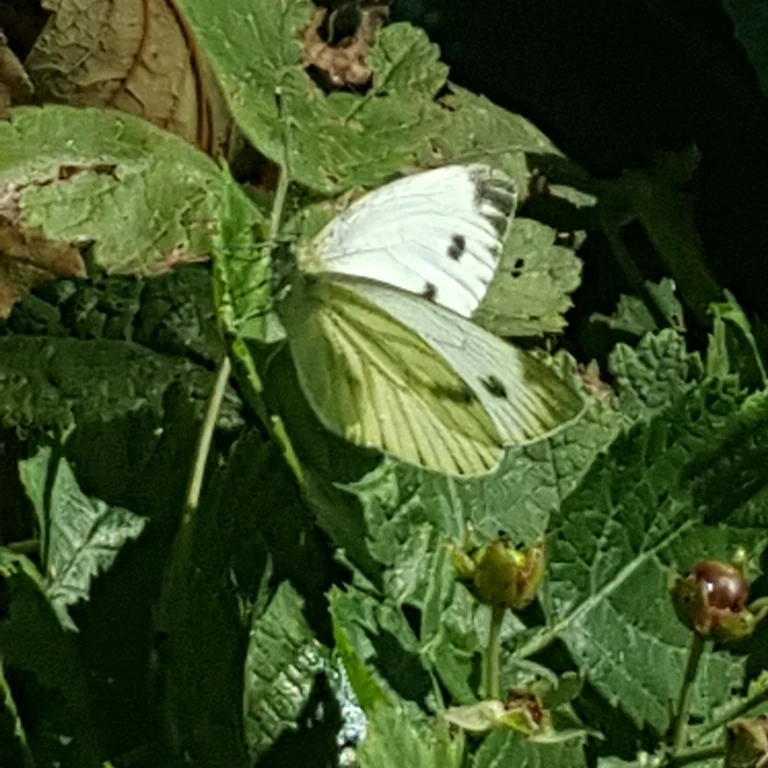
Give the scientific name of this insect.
Pieris napi
